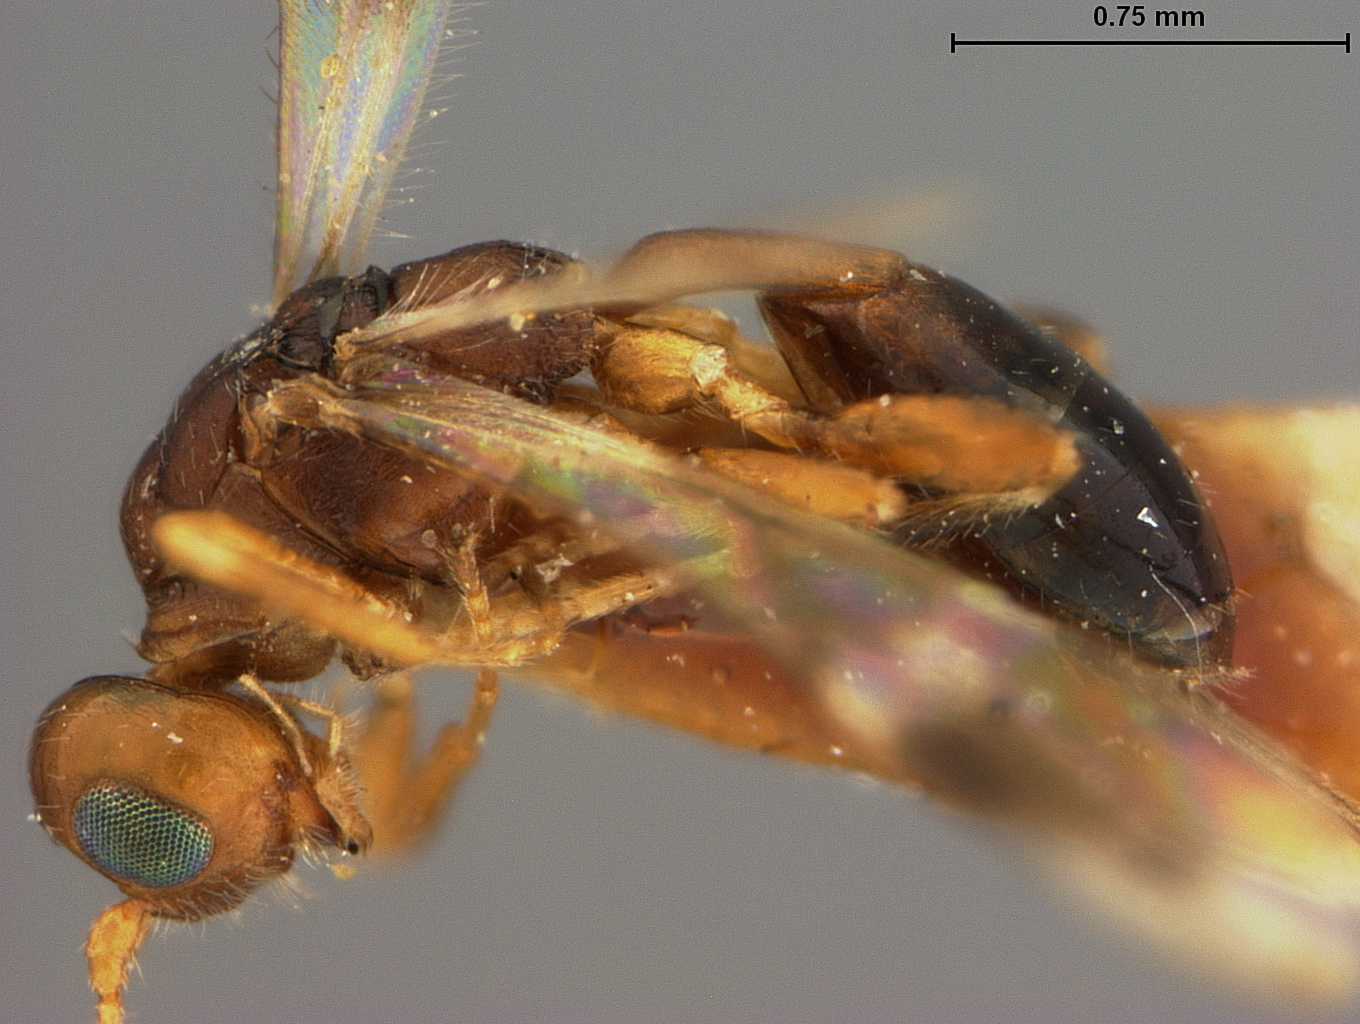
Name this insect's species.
Spathius canadensis
